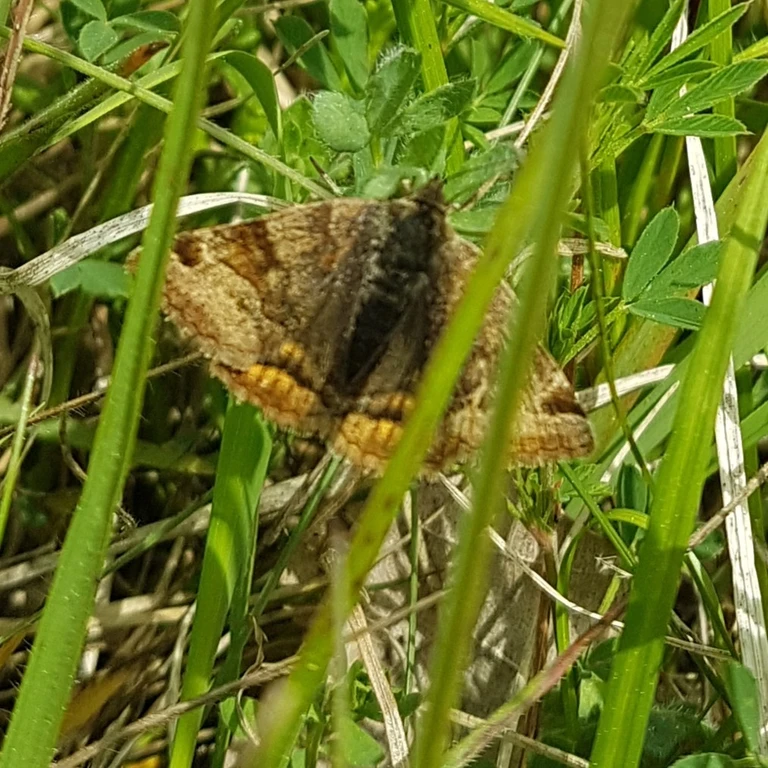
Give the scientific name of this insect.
Euclidia glyphica
